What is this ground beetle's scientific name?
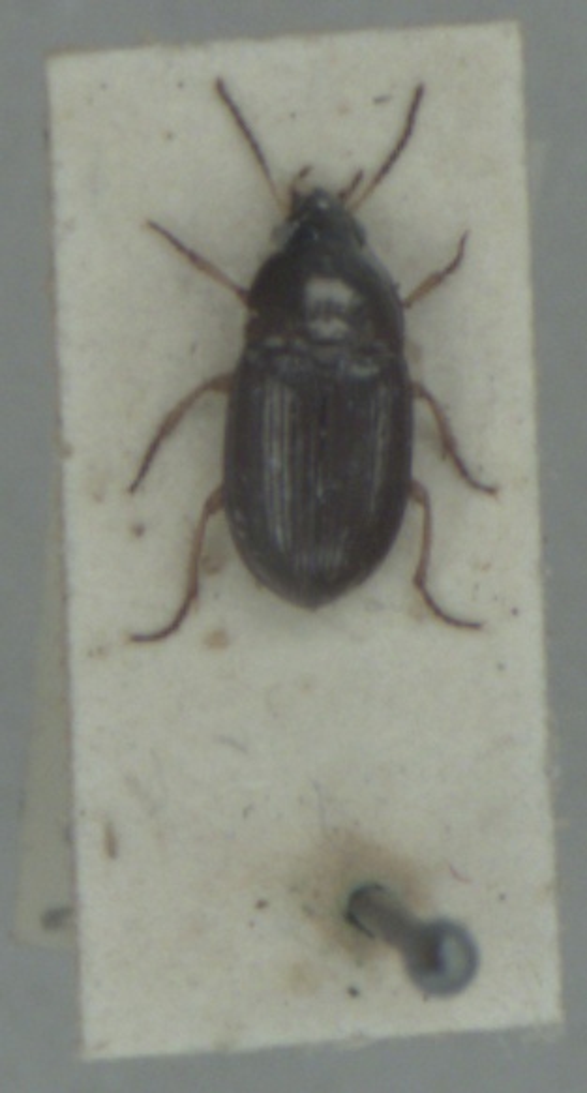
Amara lucida
